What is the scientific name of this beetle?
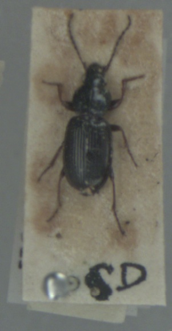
Pterostichus diligens
